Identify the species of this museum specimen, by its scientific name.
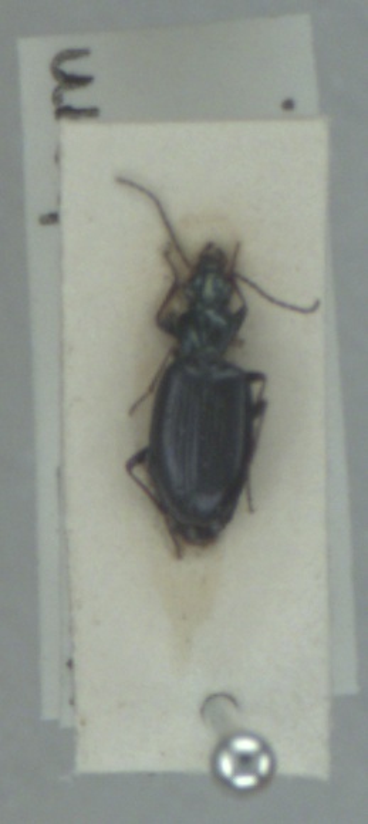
Bembidion atrocaeruleum
